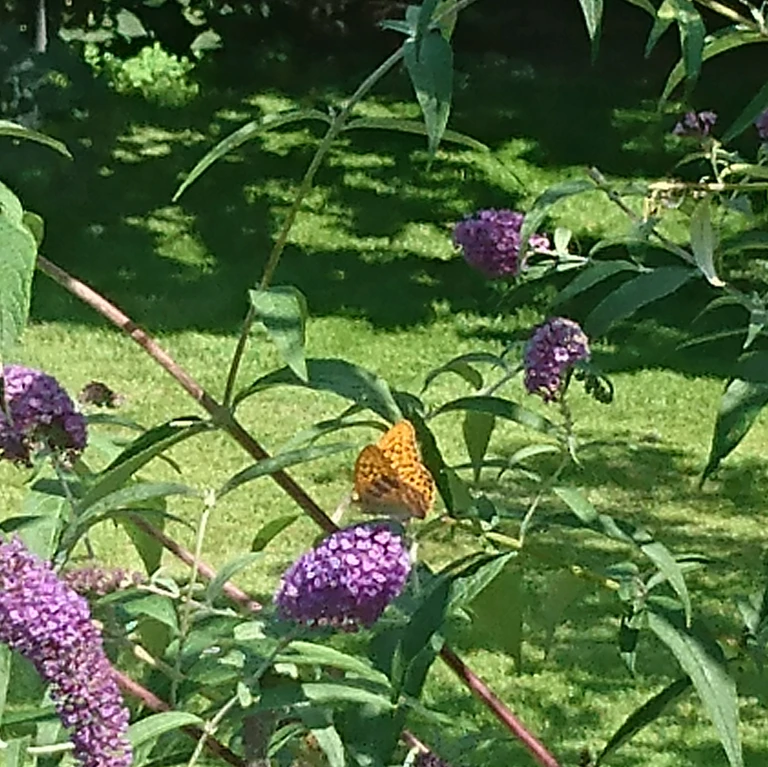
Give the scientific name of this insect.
Argynnis paphia
